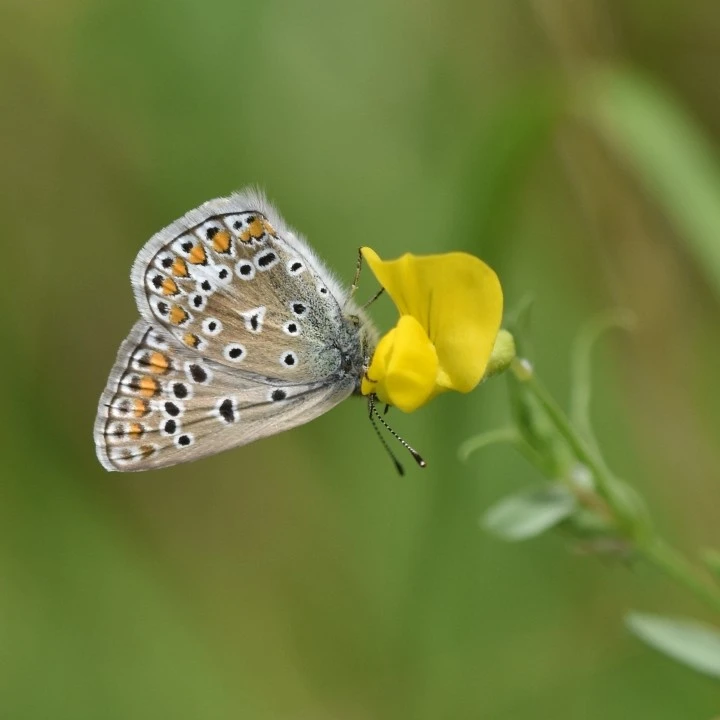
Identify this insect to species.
Polyommatus icarus
